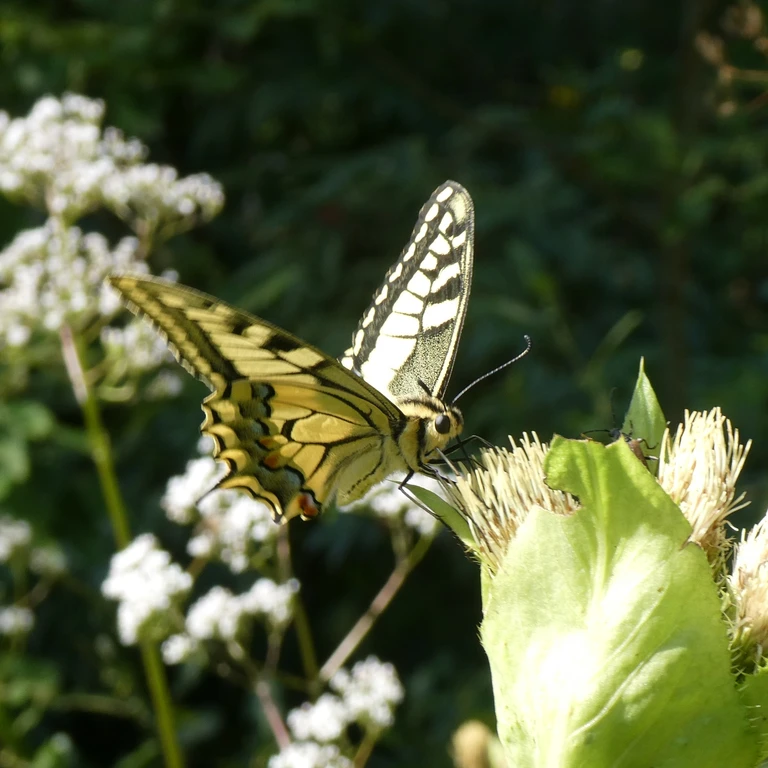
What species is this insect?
Papilio machaon
